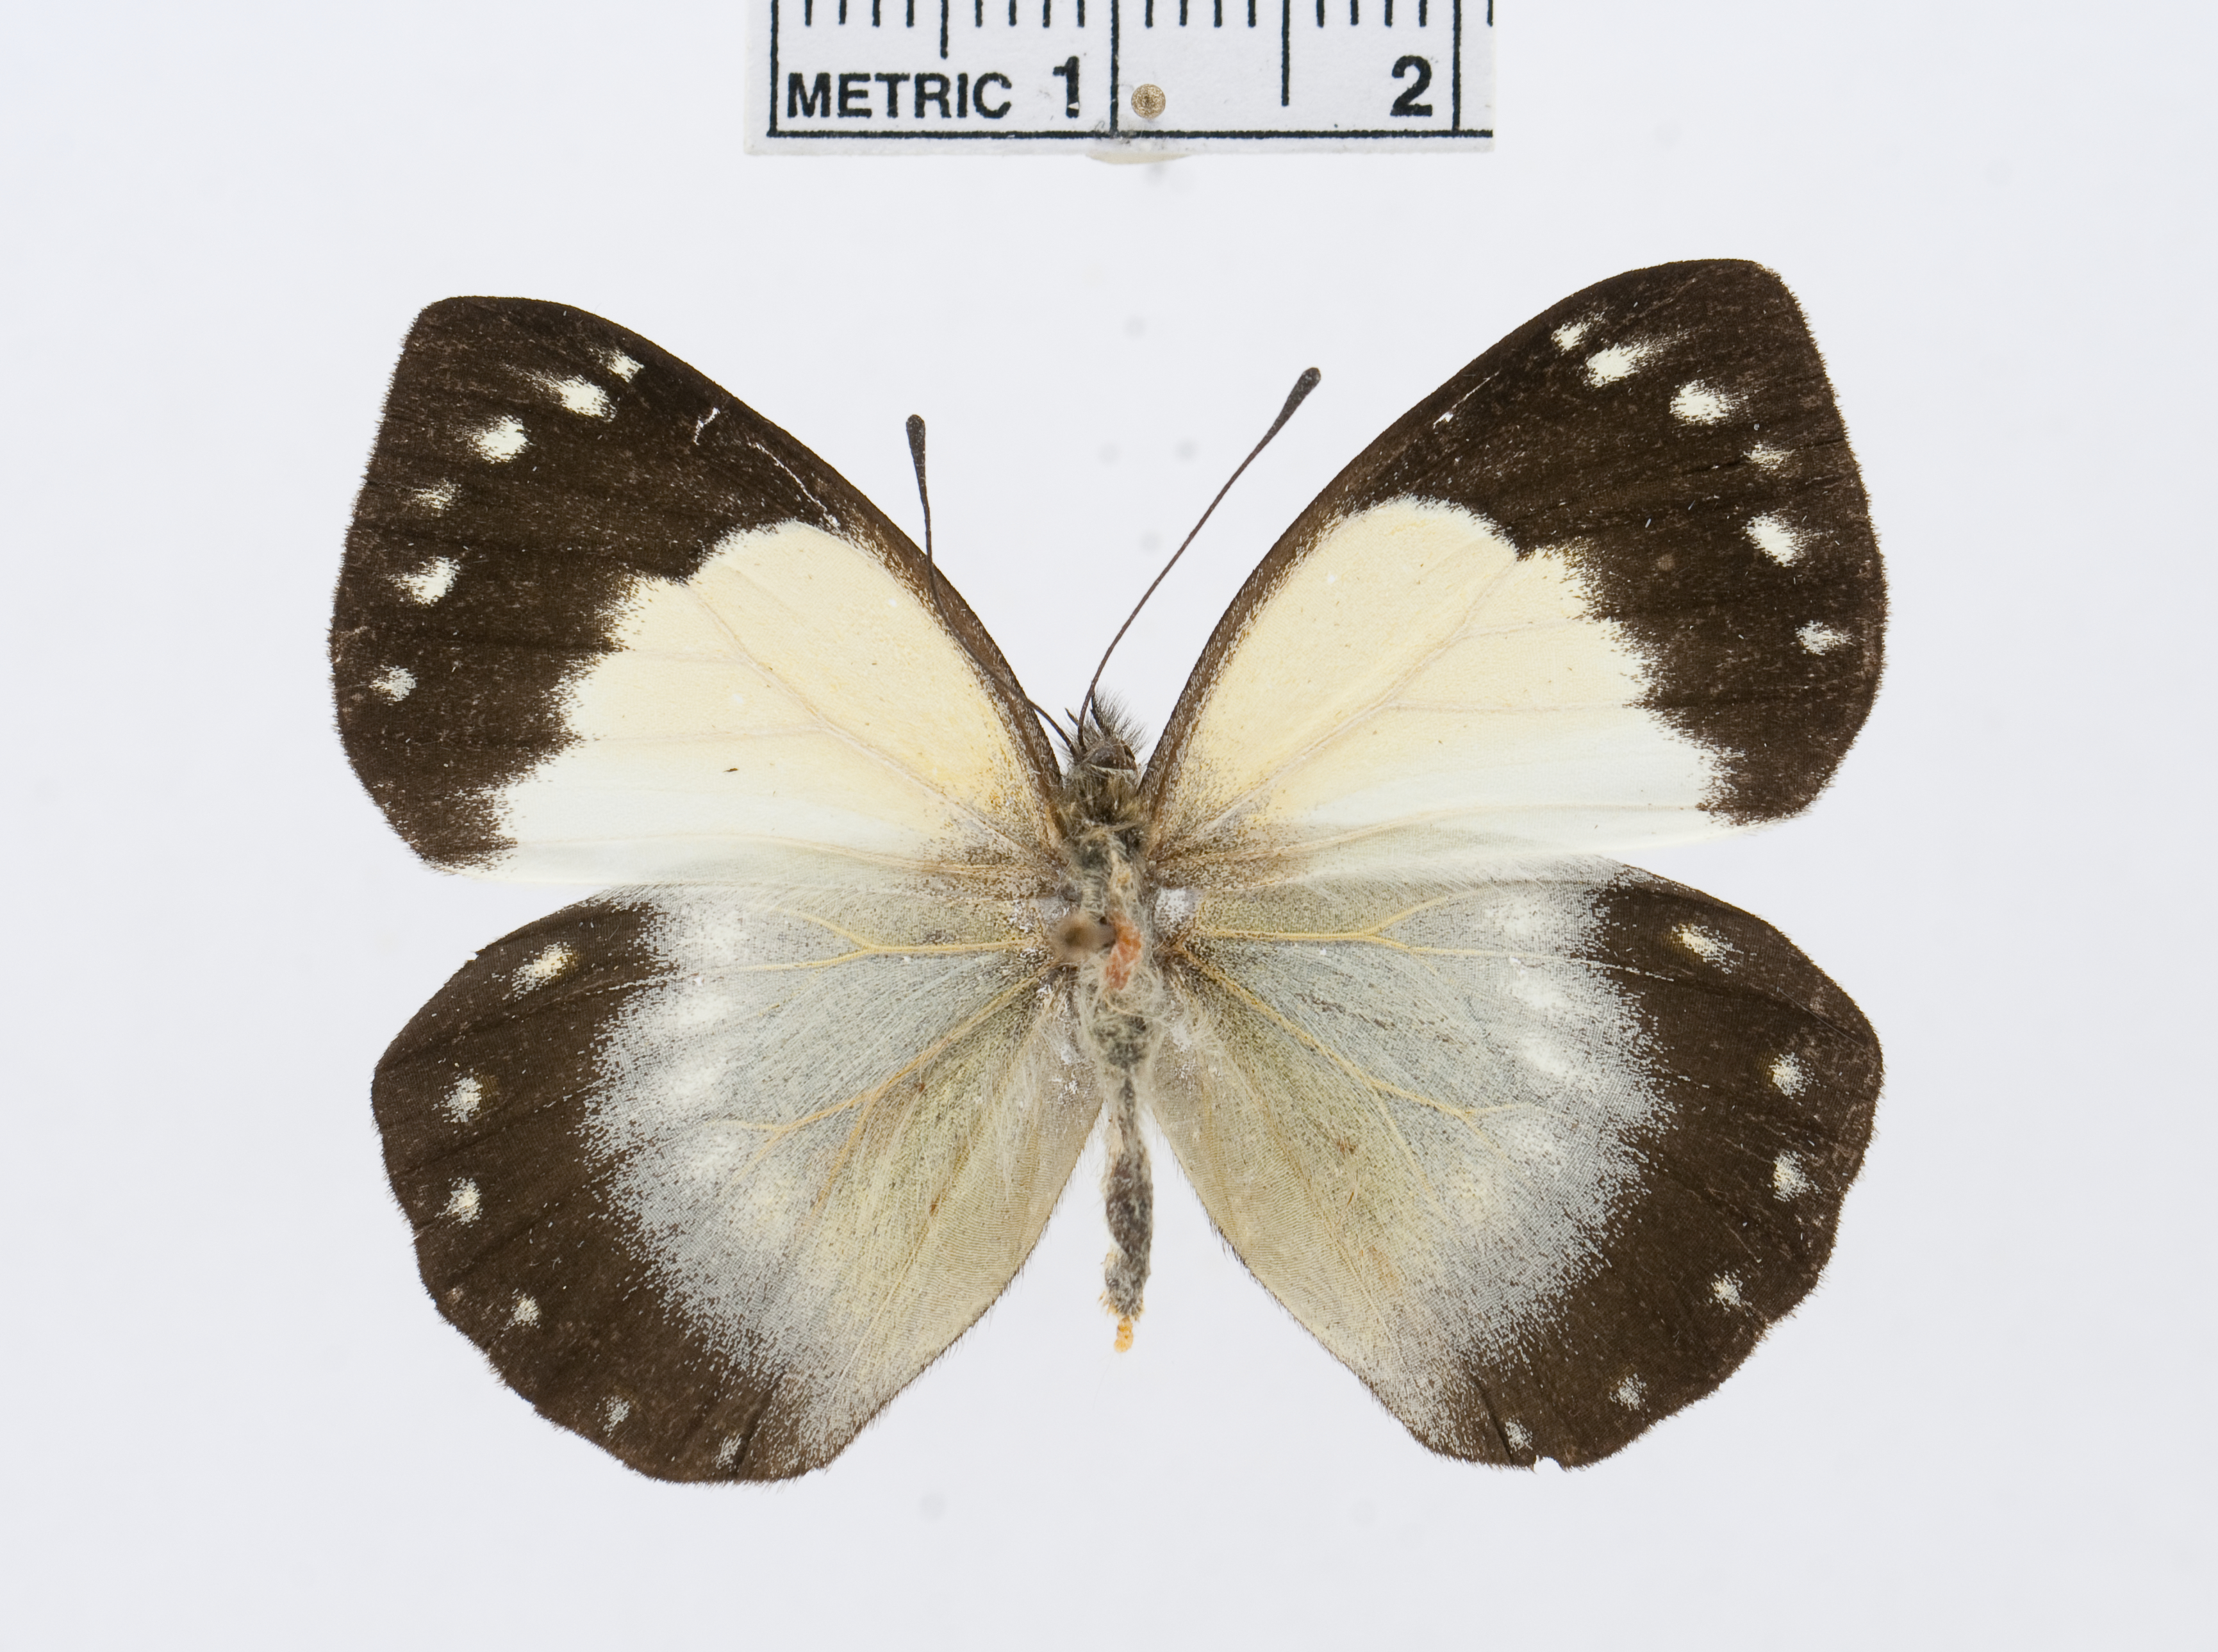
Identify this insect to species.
Delias momea
